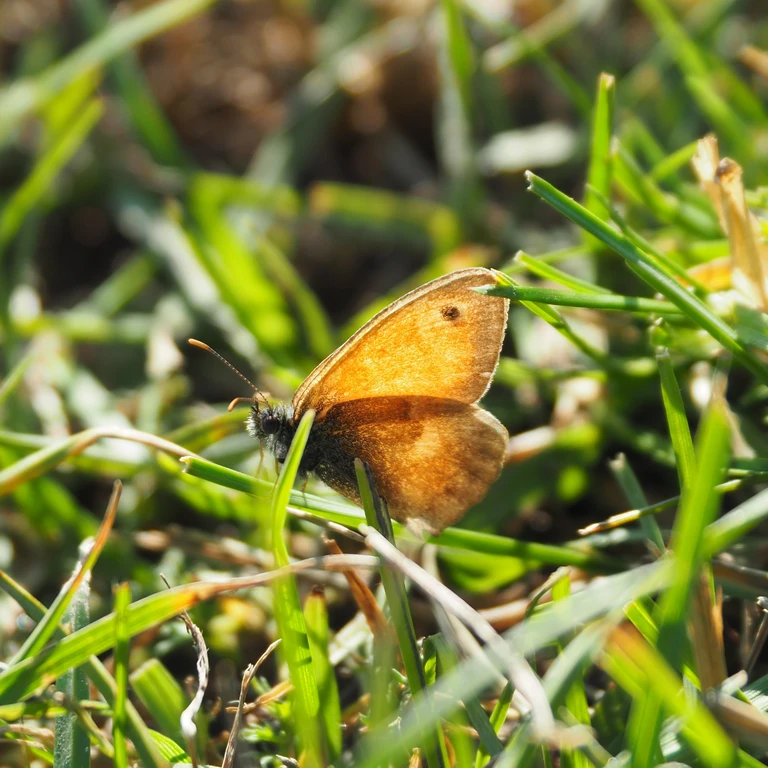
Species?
Coenonympha pamphilus
